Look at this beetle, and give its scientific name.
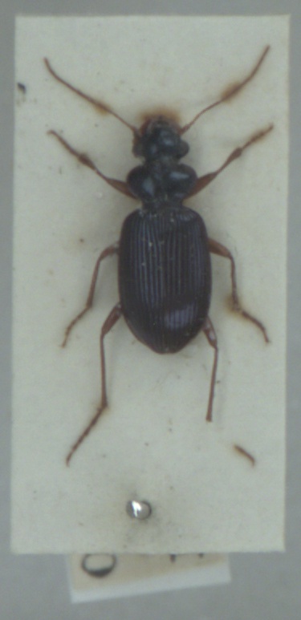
Leistus fulvibarbis
